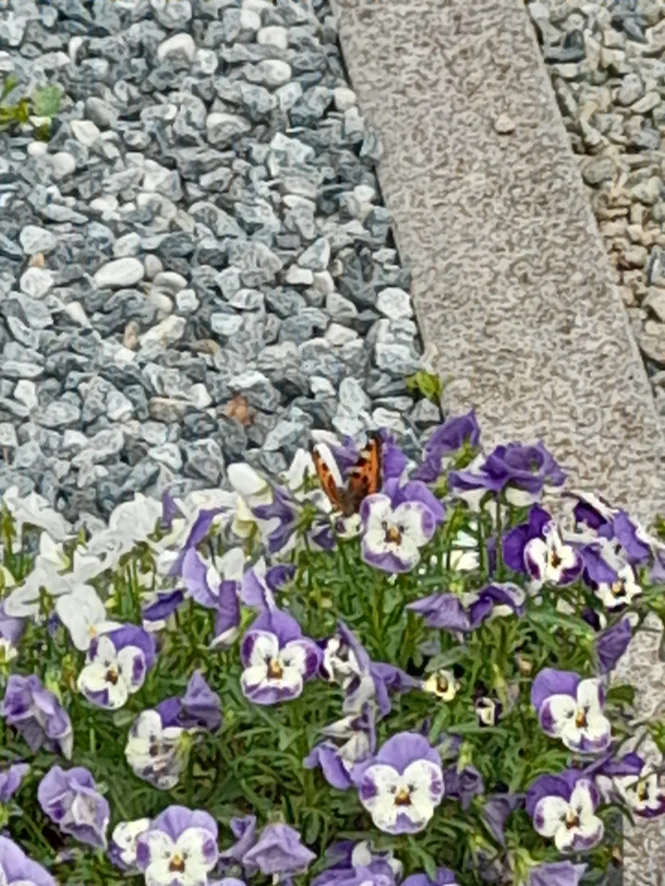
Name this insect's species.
Aglais urticae
